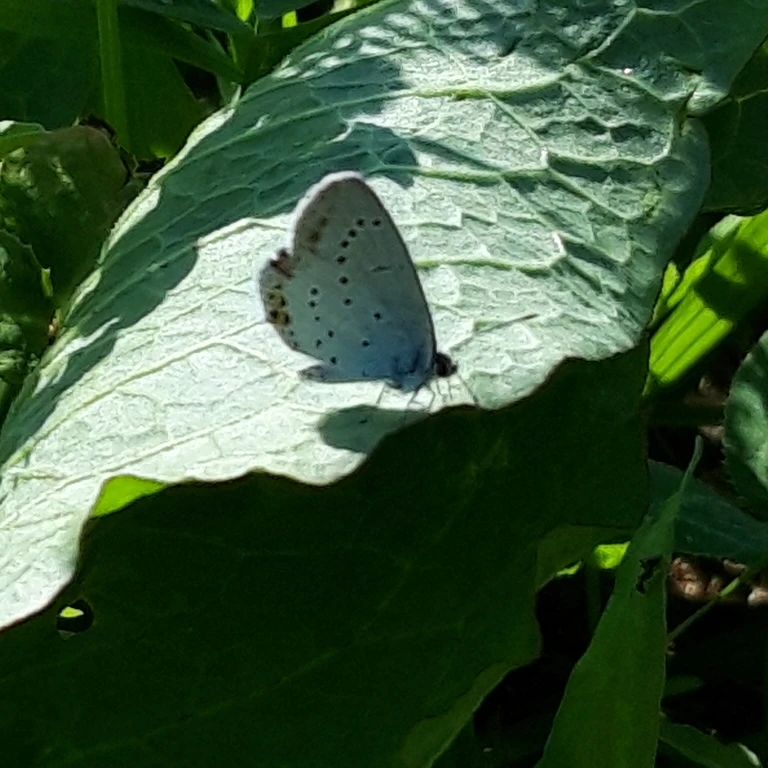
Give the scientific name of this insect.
Cupido argiades (also Elkalyce argiades)
